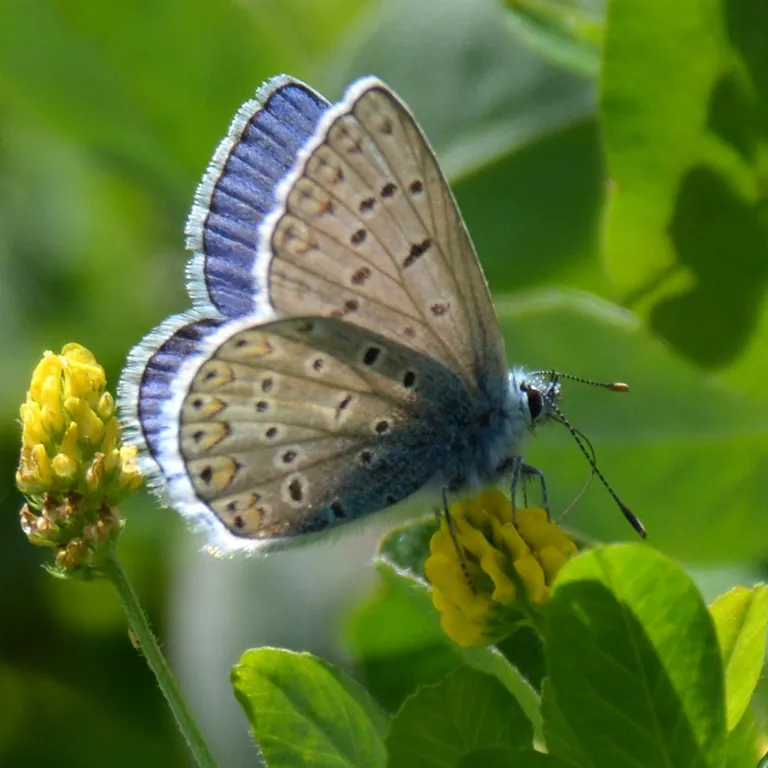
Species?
Polyommatus icarus
